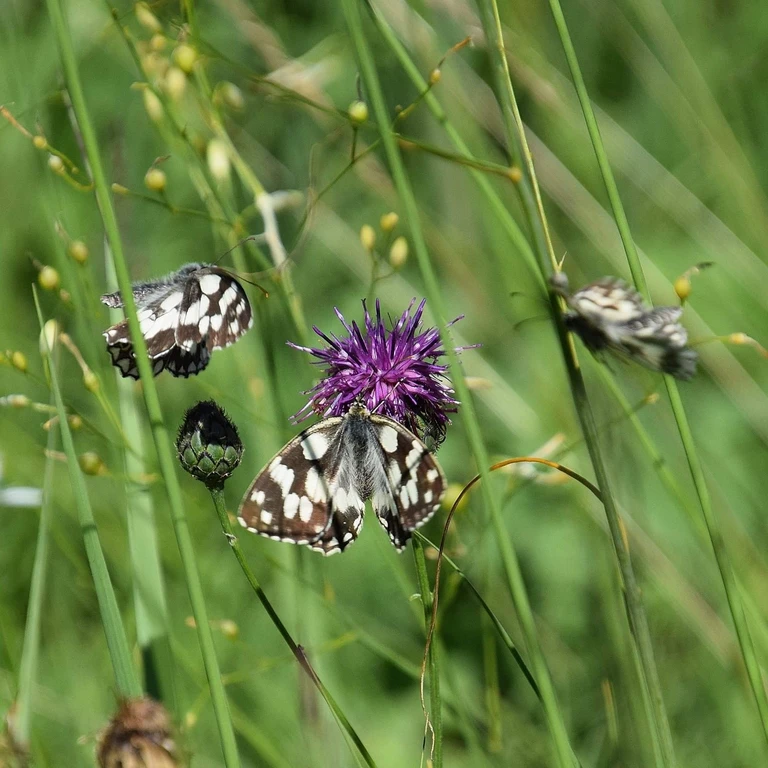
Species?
Melanargia galathea
